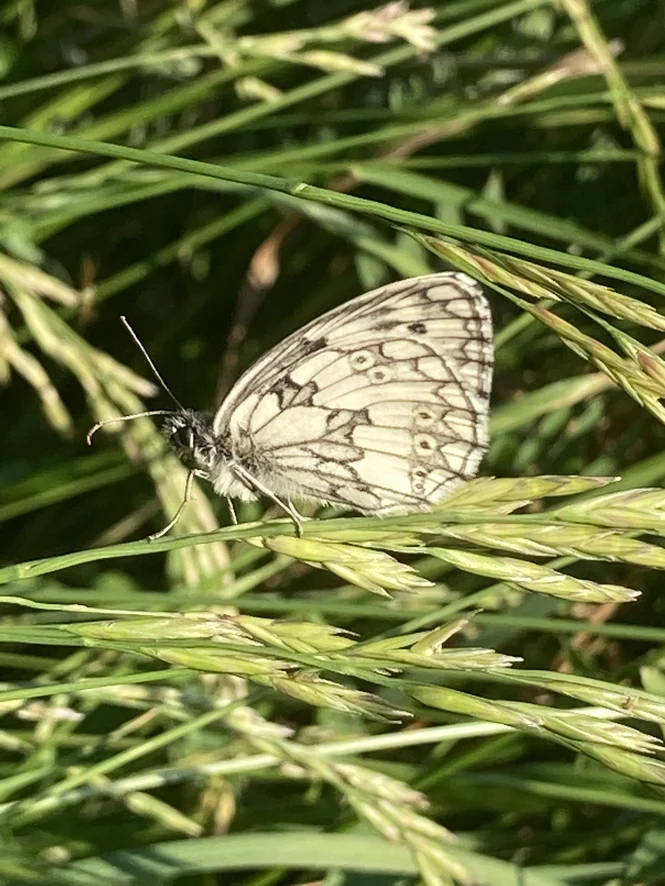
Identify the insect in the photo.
Melanargia galathea
